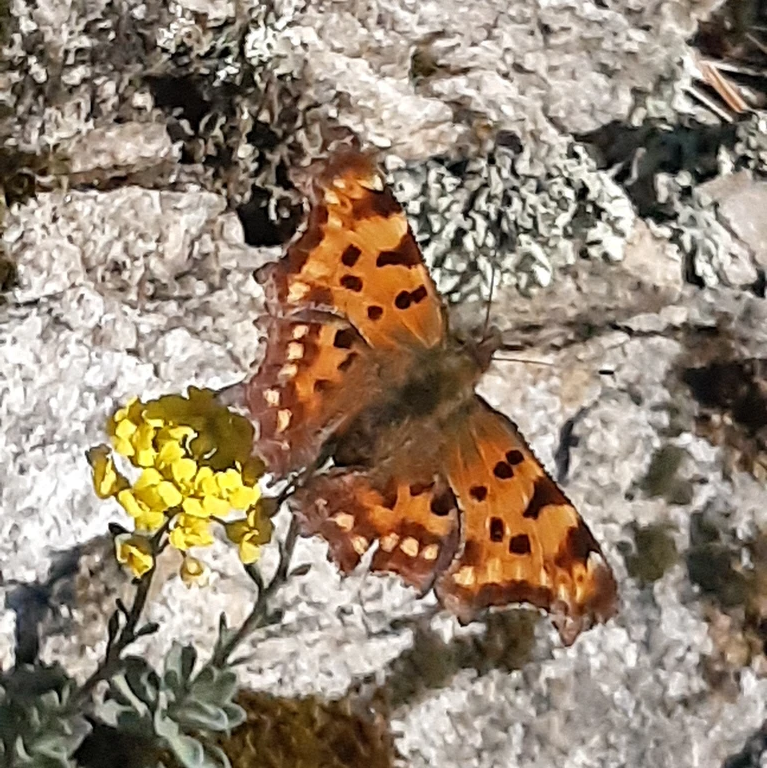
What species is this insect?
Polygonia c-album
